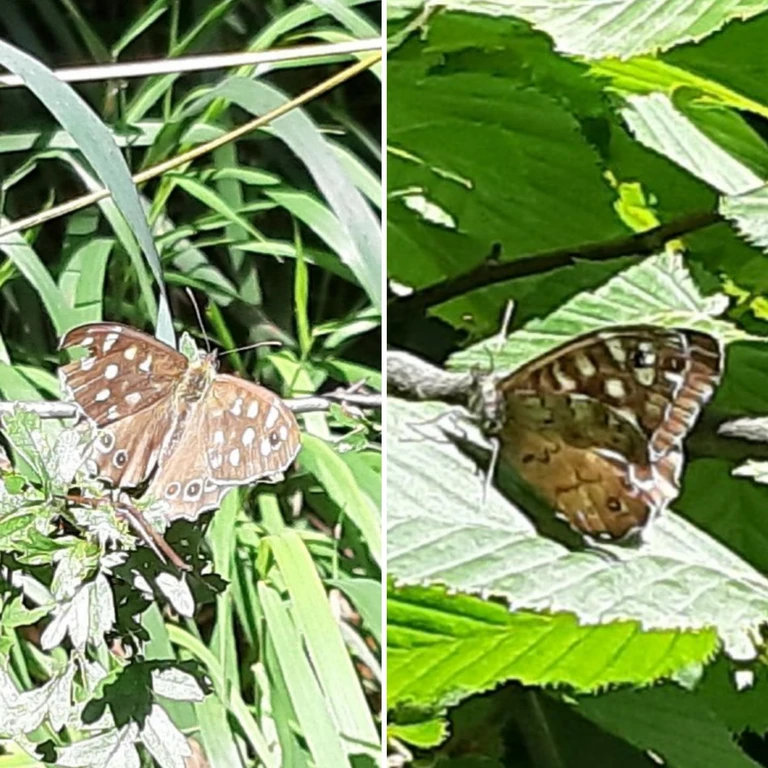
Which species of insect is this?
Pararge aegeria
